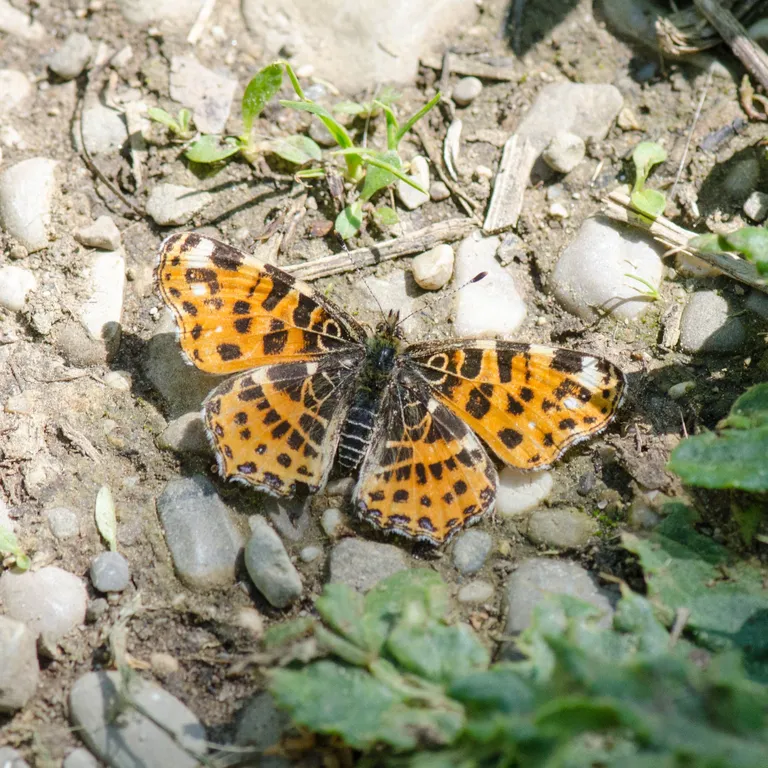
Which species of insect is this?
Araschnia levana
